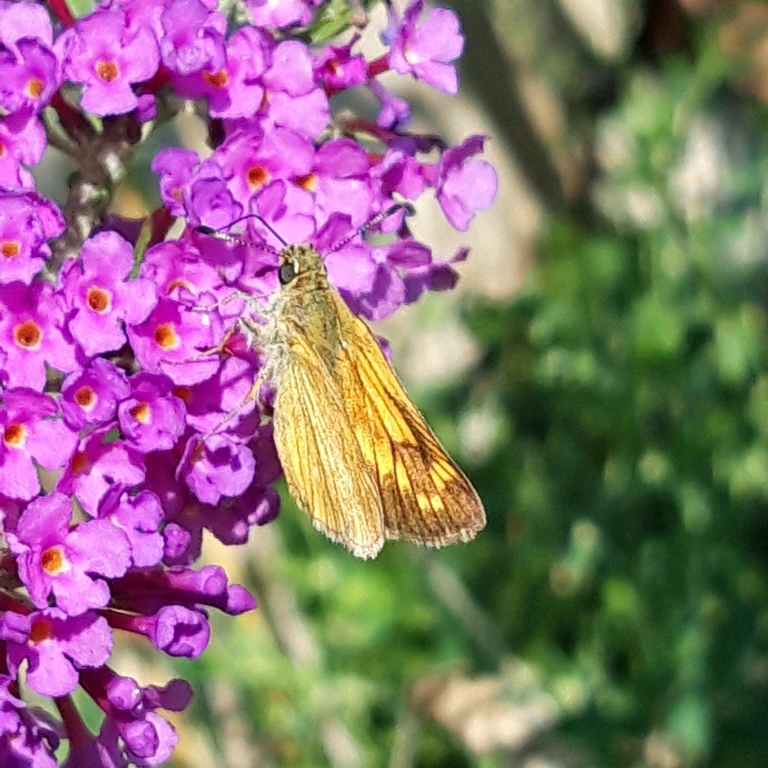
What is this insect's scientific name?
Ochlodes sylvanus (also Ochlodes venata)
